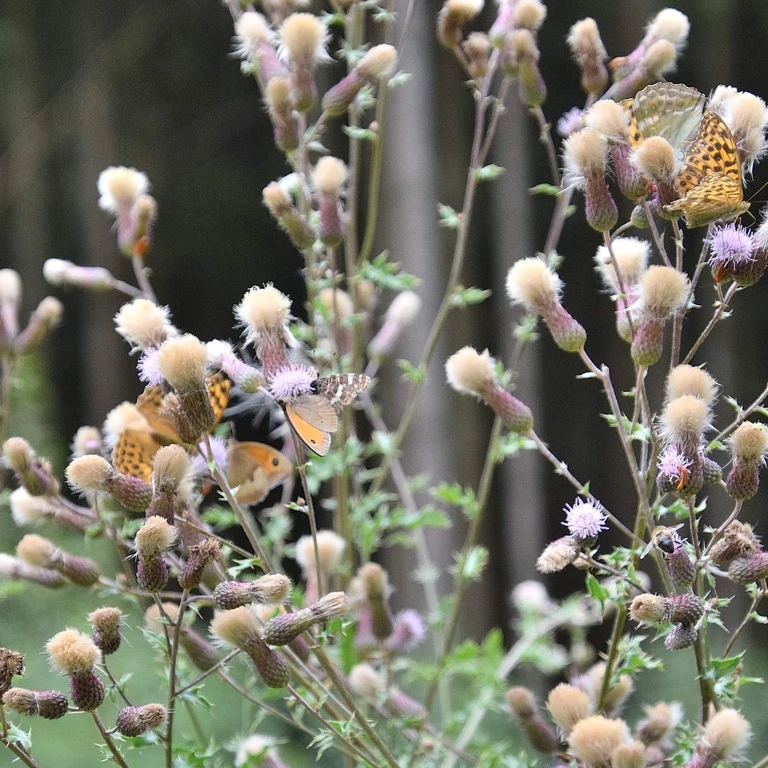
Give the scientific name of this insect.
Maniola jurtina
